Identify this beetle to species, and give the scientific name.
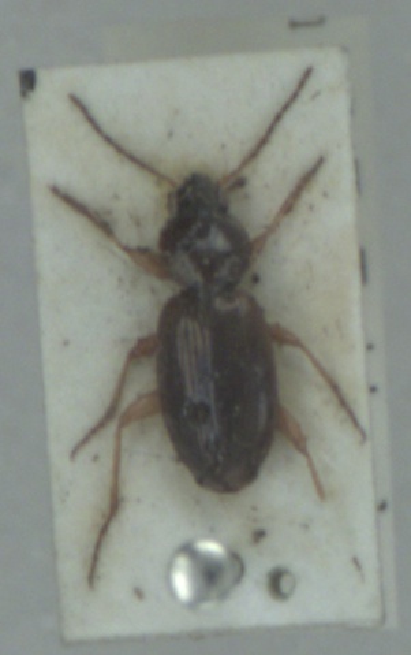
Olisthopus rotundatus
